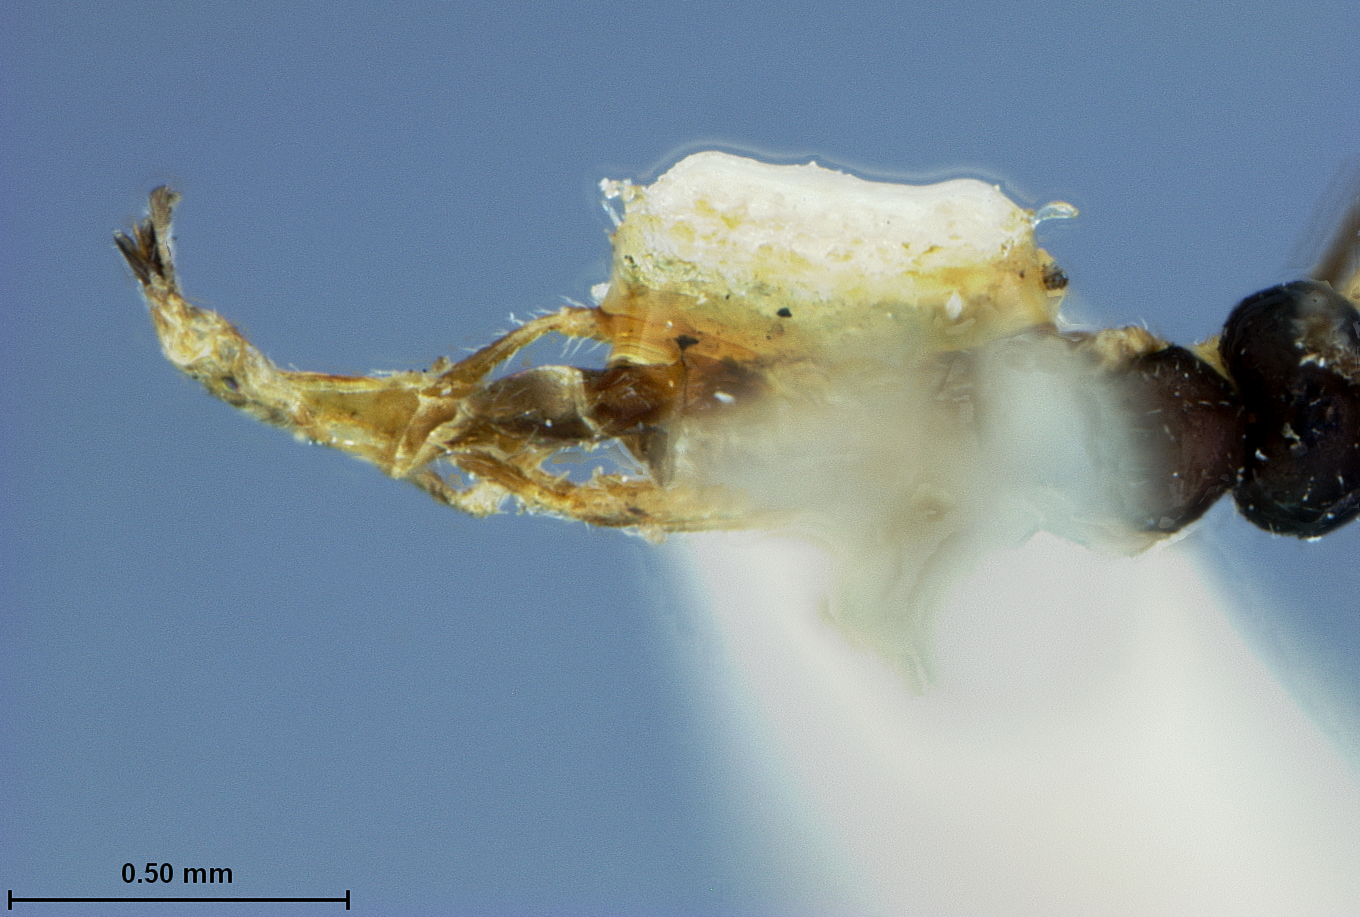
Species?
Lysiphlebus ribaphidis
